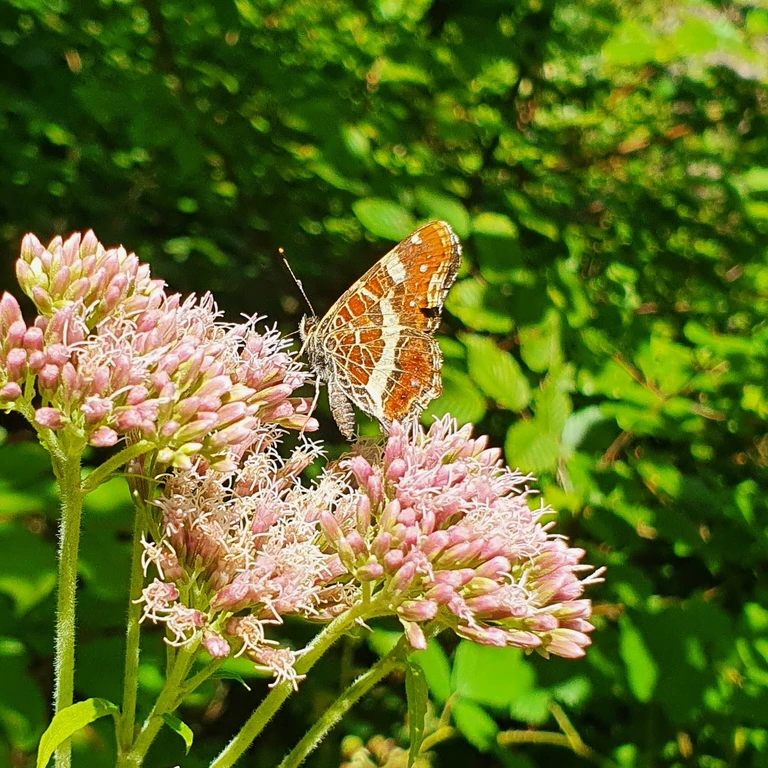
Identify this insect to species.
Araschnia levana
